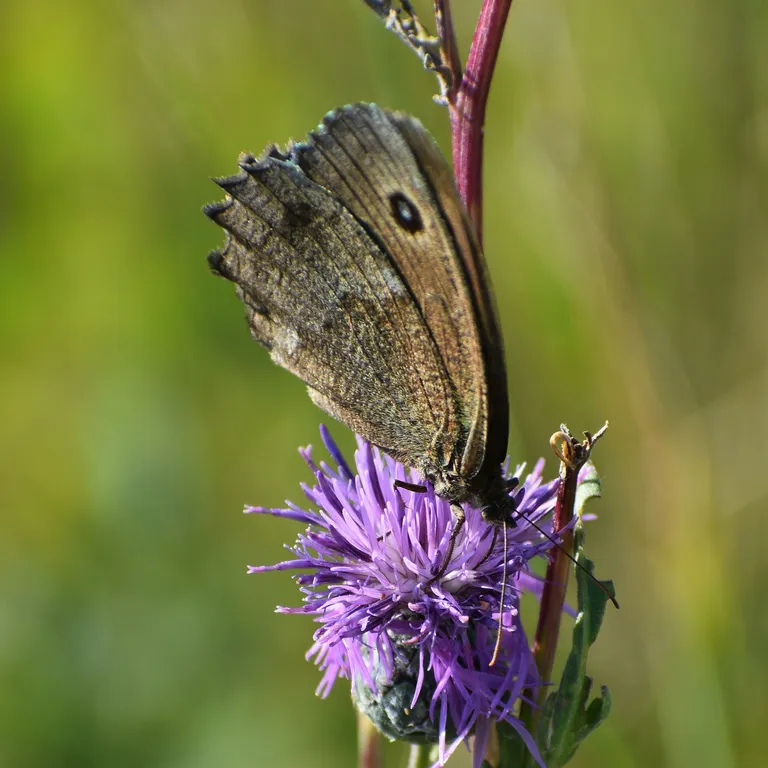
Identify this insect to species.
Minois dryas
